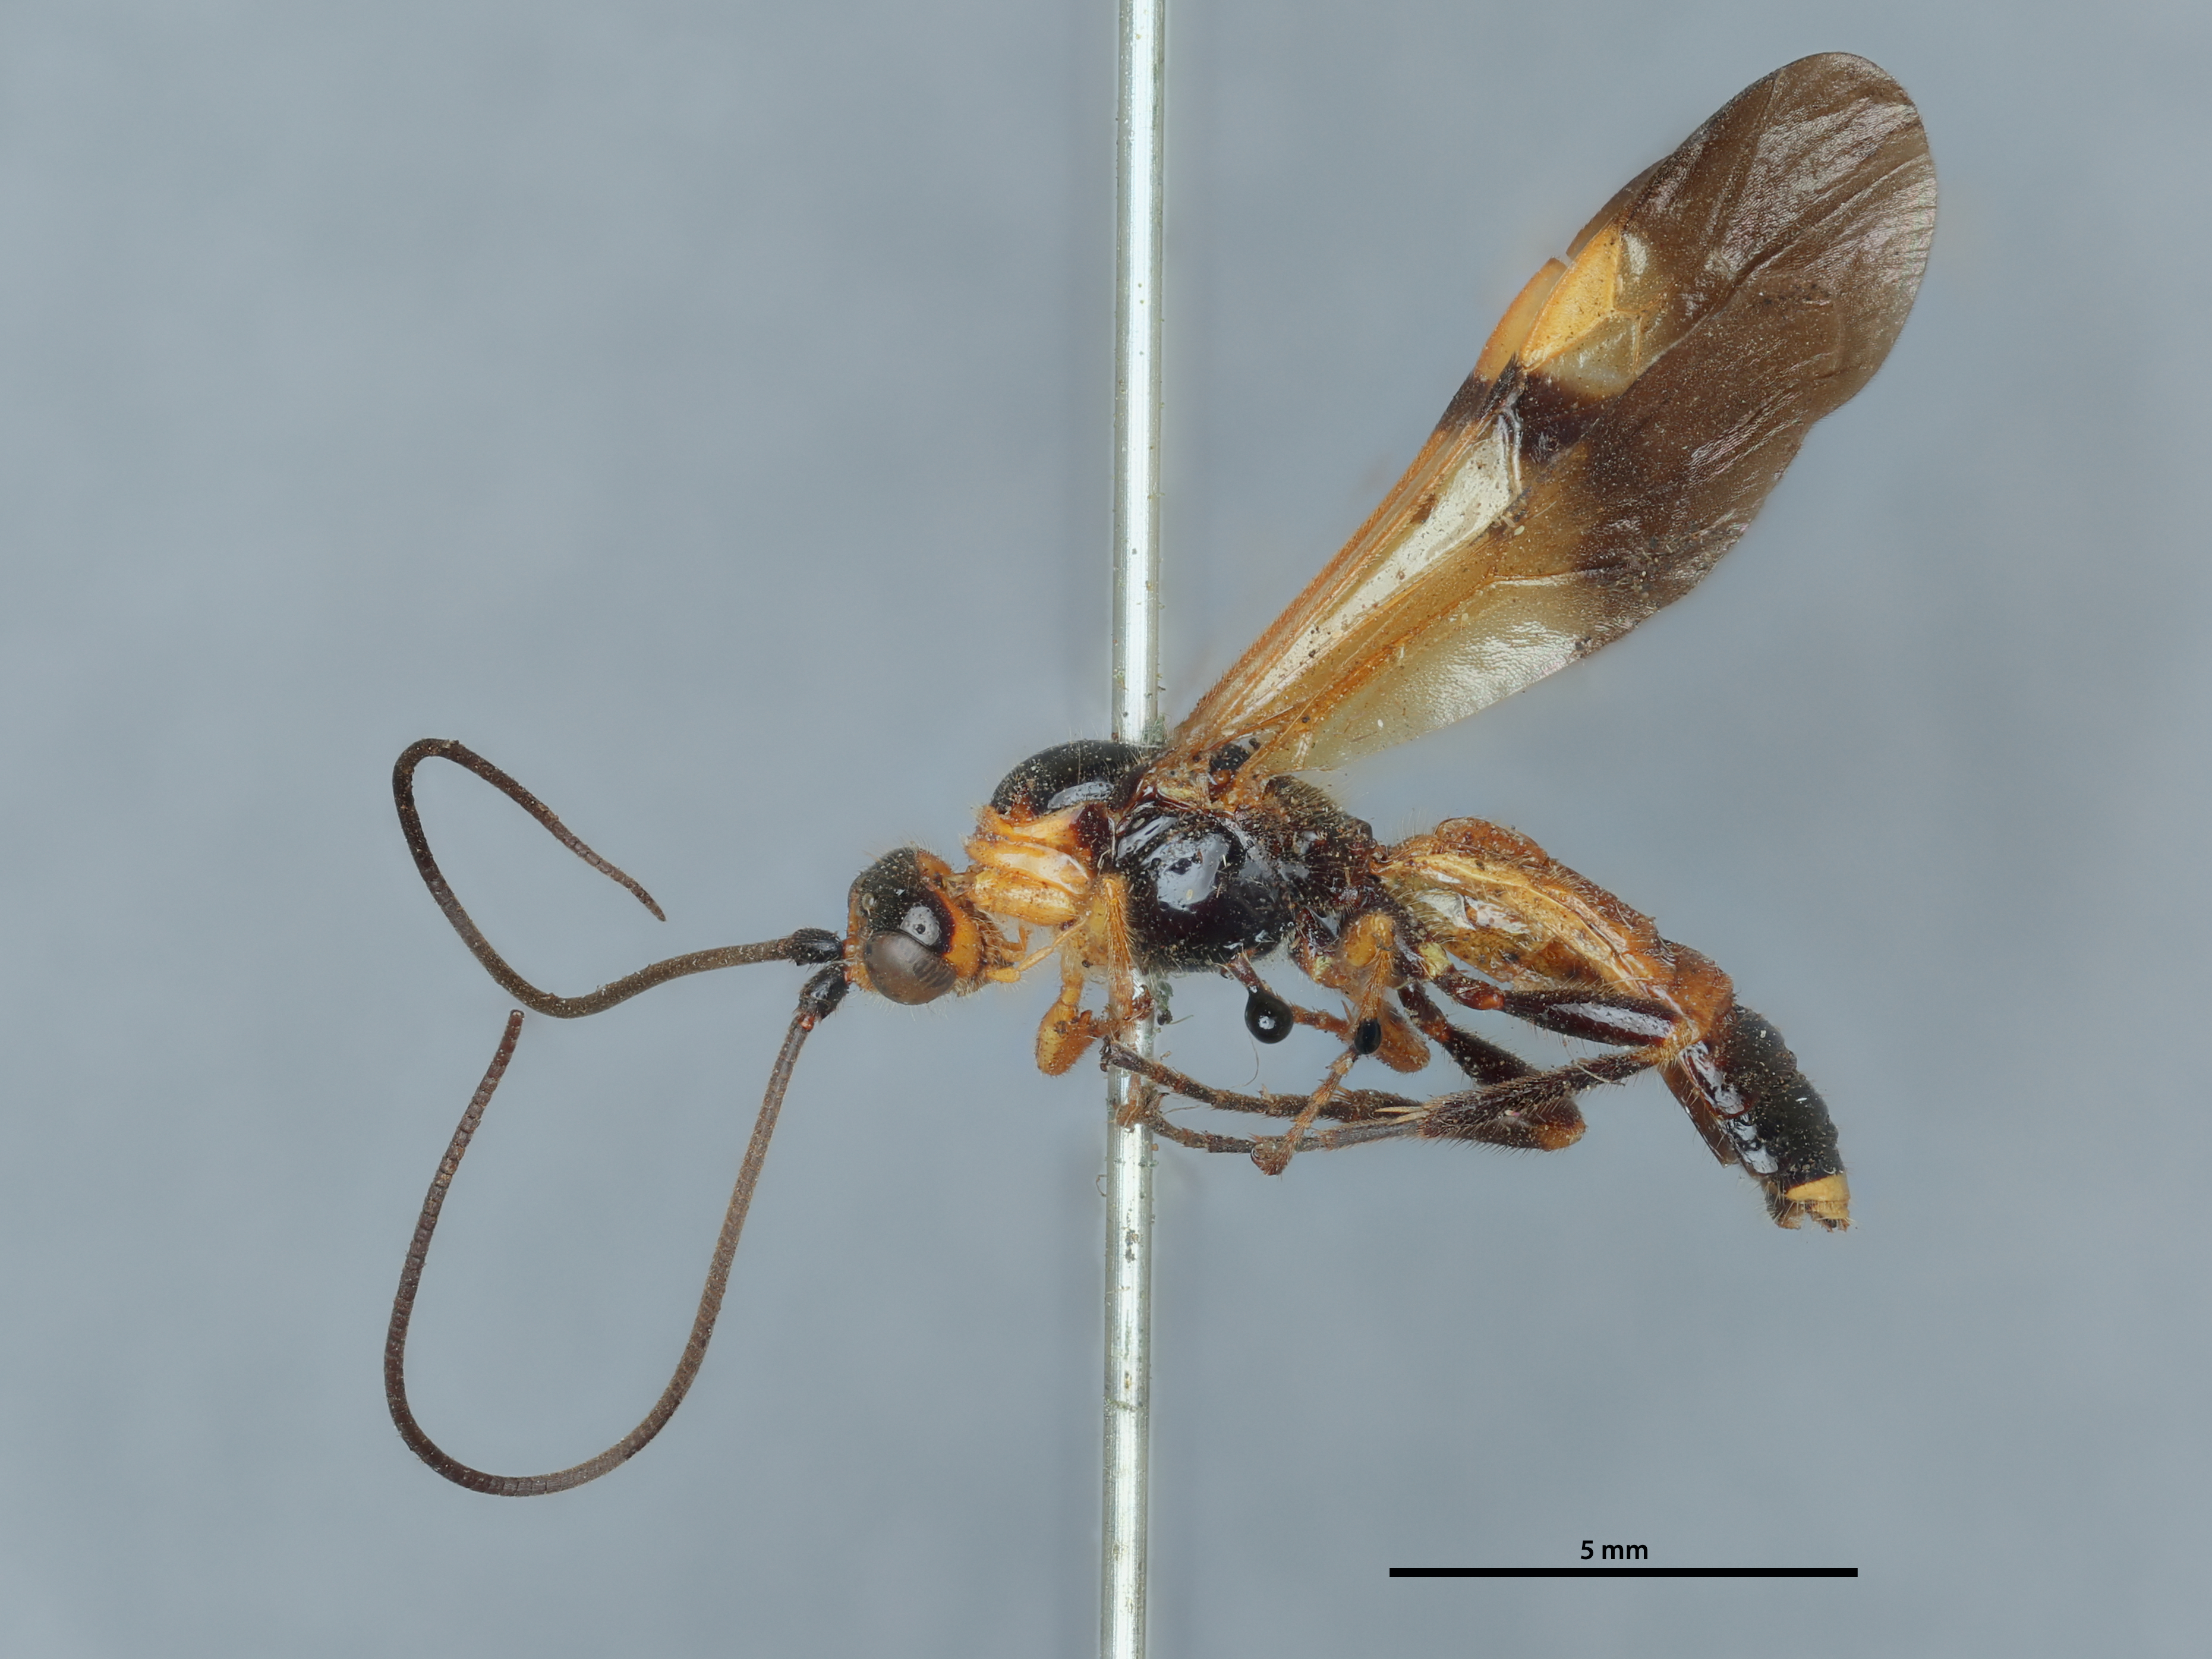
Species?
Iphiaulax australiensis
